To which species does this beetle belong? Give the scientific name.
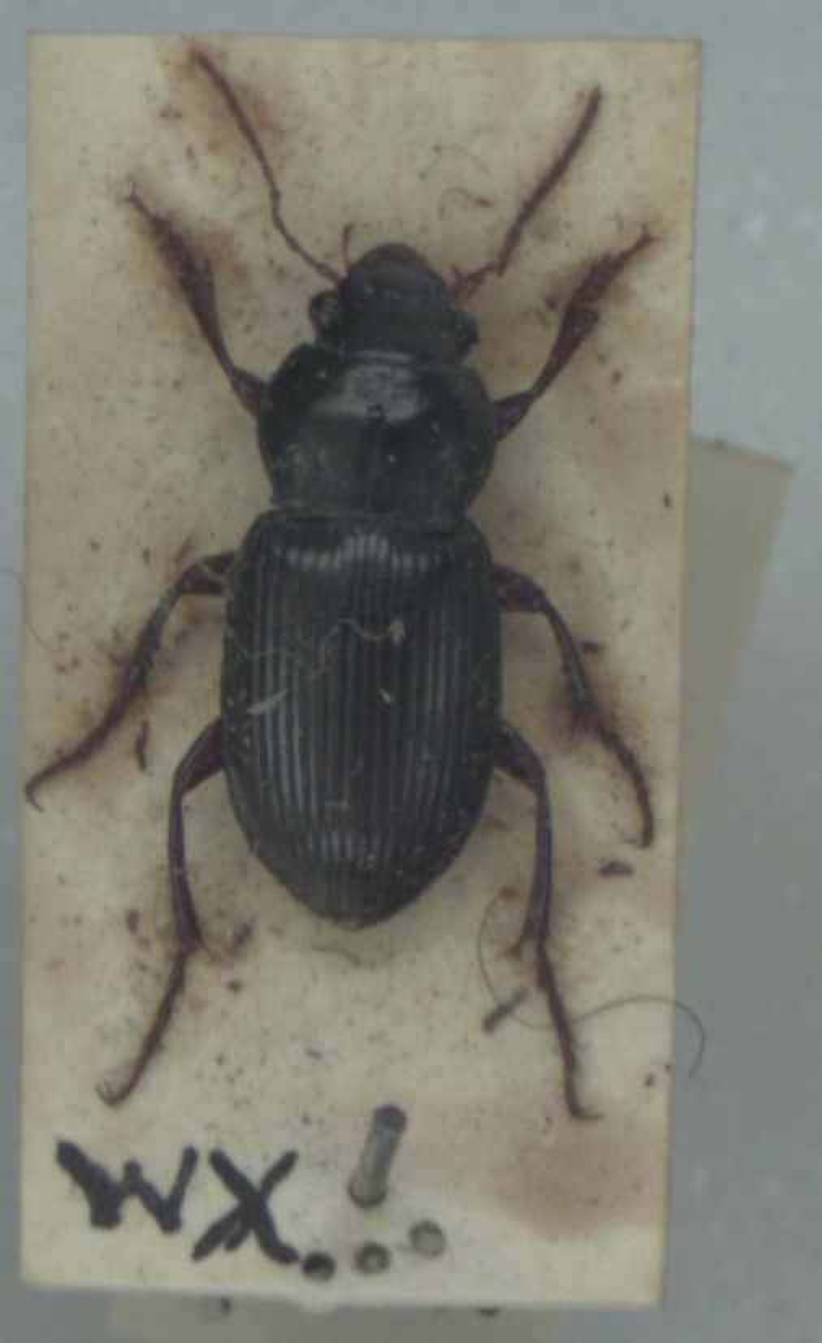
Amara aulica
